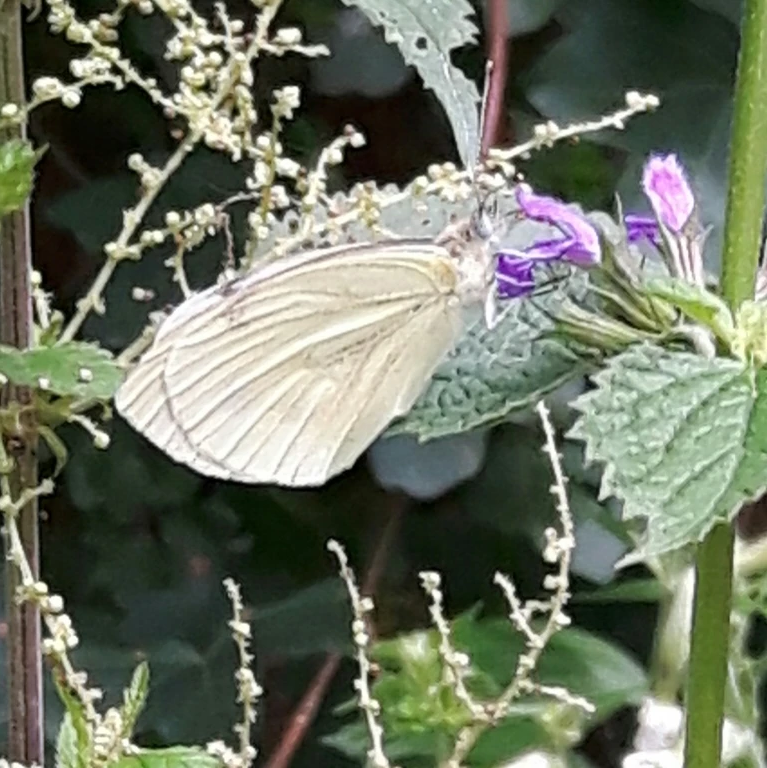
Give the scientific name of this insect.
Pieris napi
